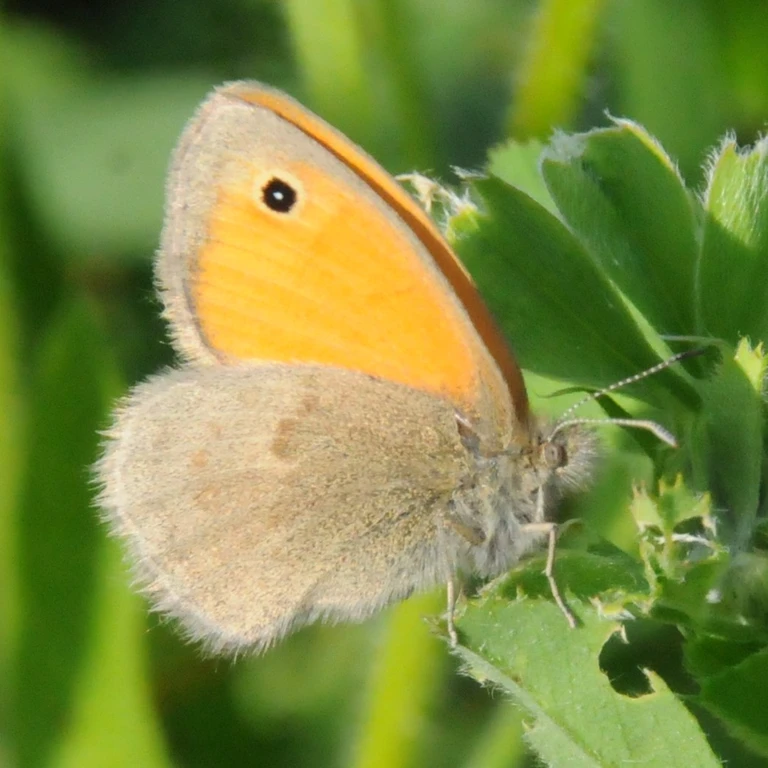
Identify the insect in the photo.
Coenonympha pamphilus
